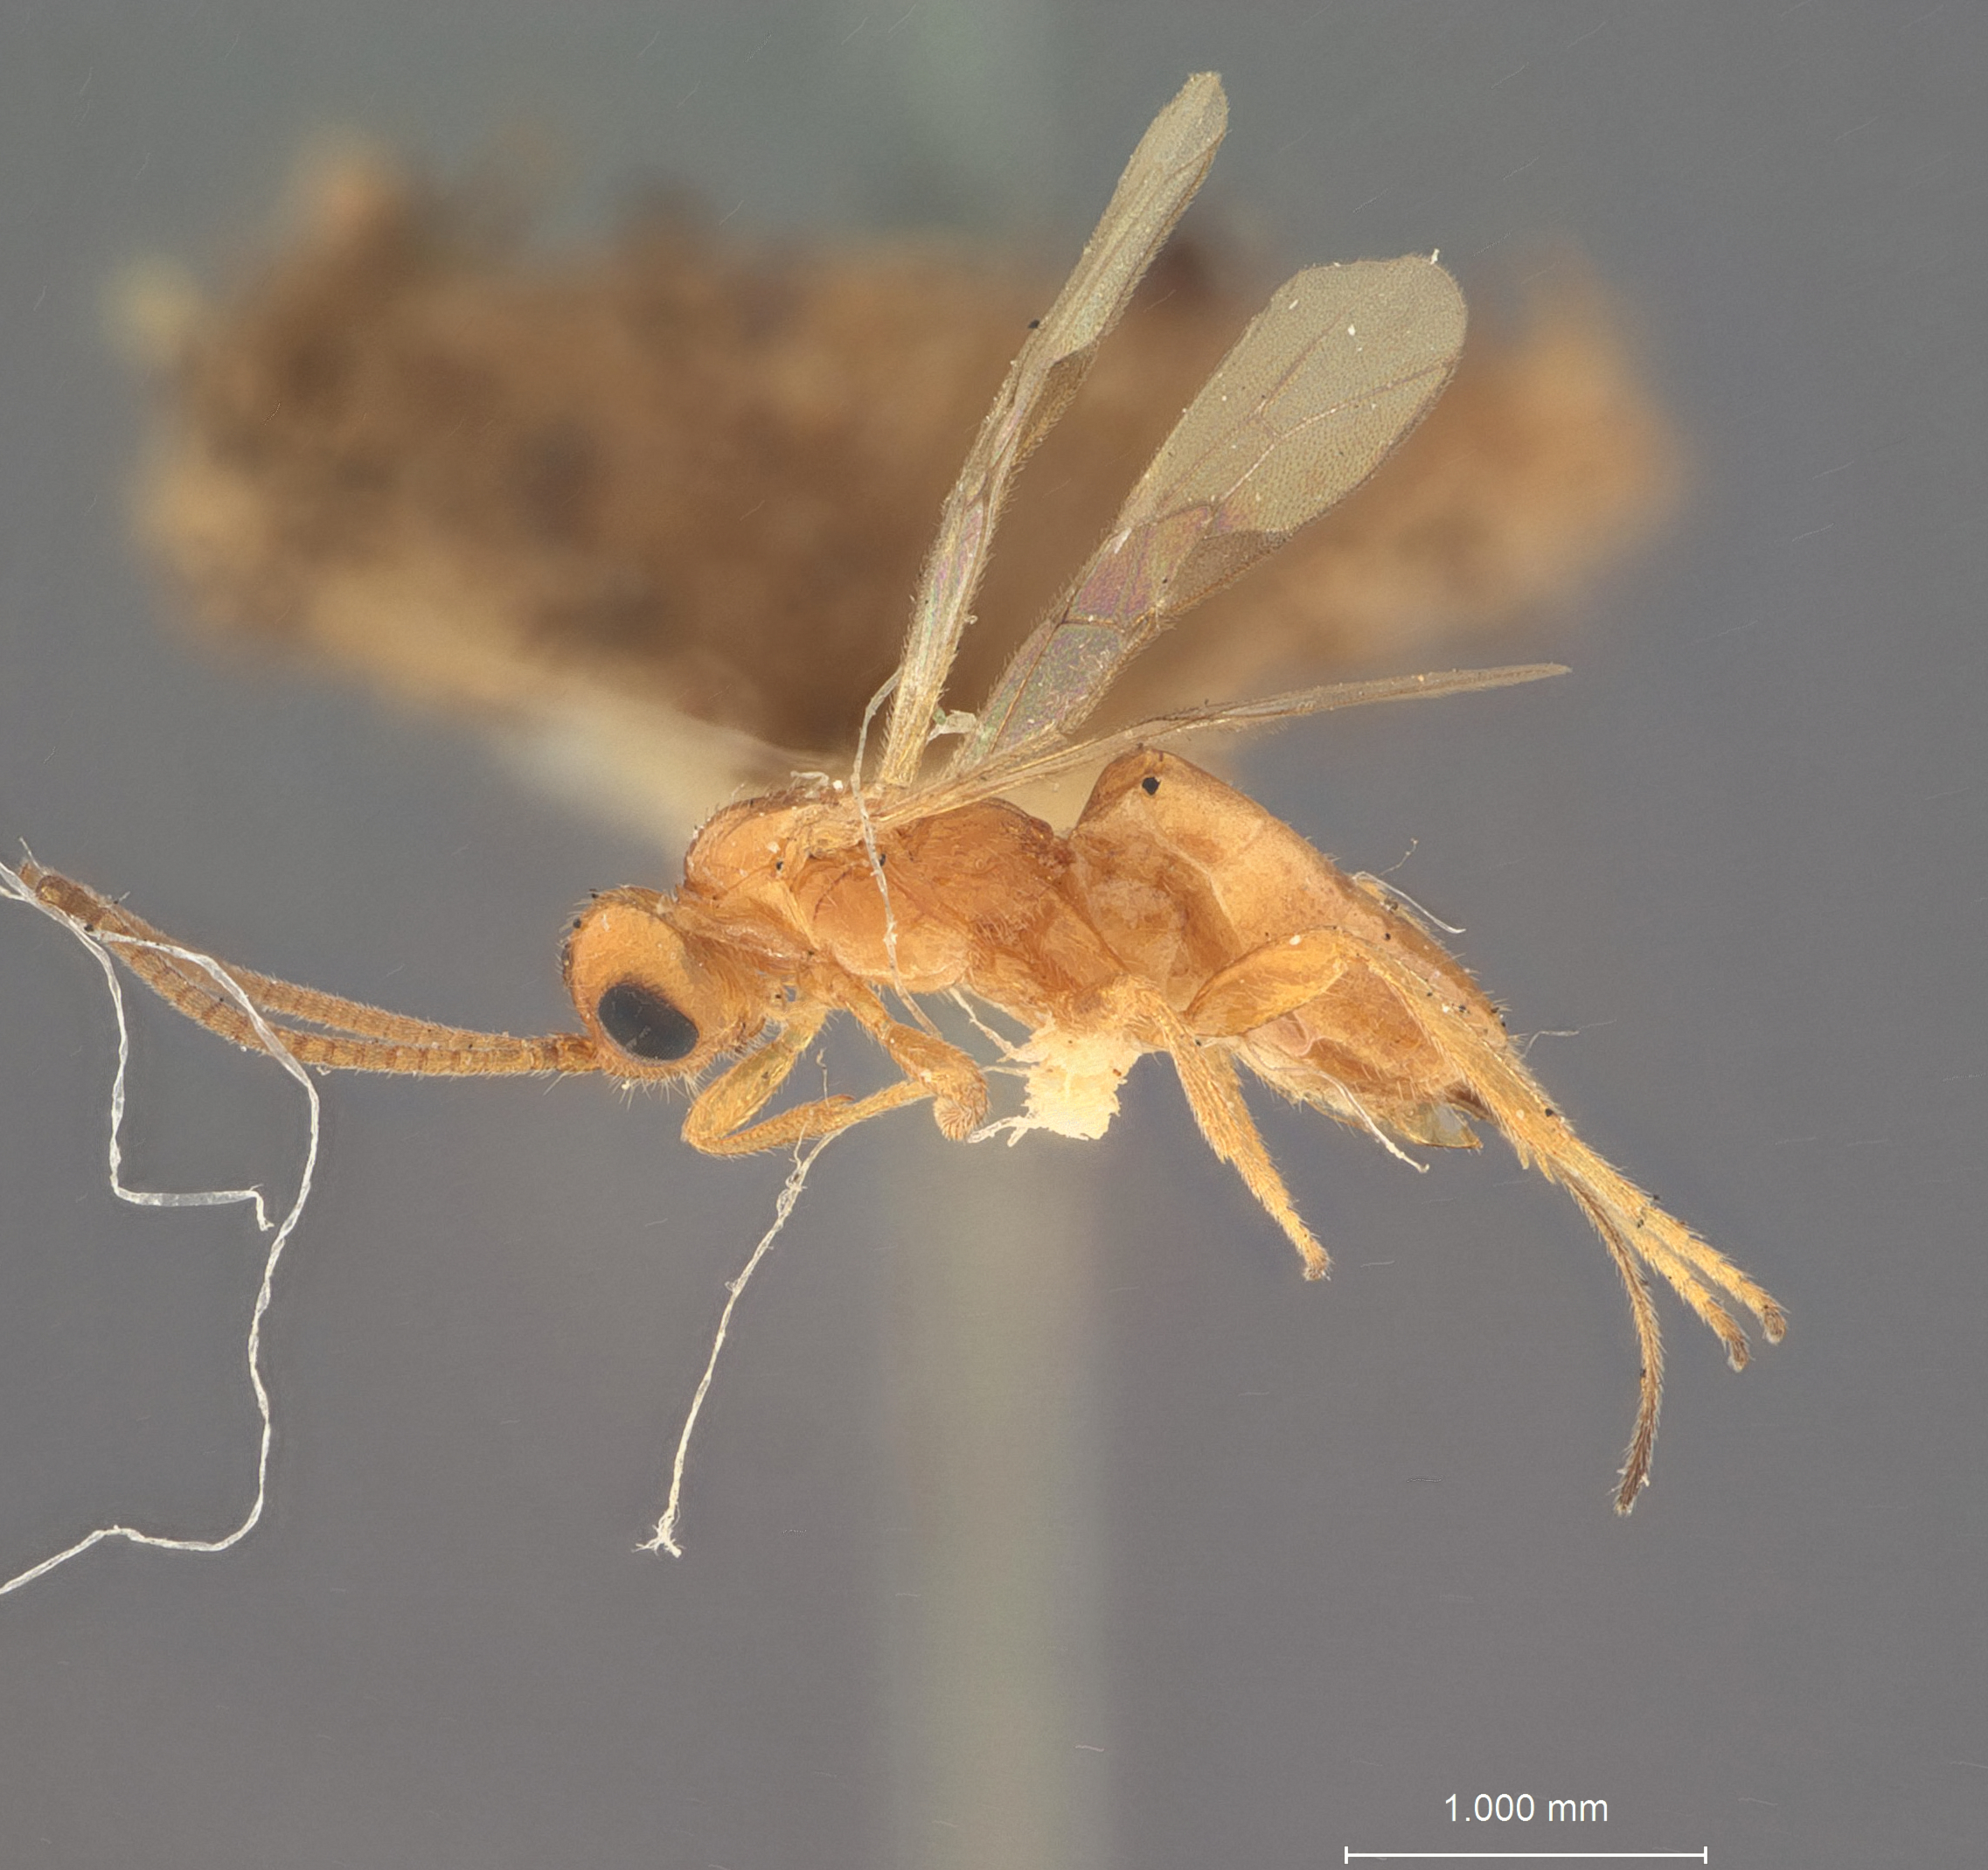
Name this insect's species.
Microbracon sphenophori
